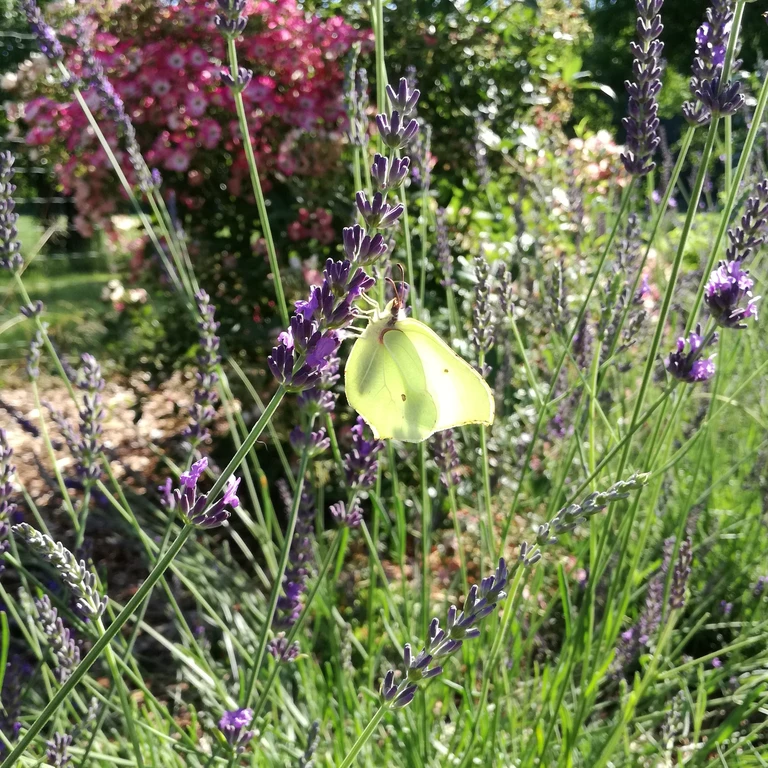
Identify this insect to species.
Gonepteryx rhamni
